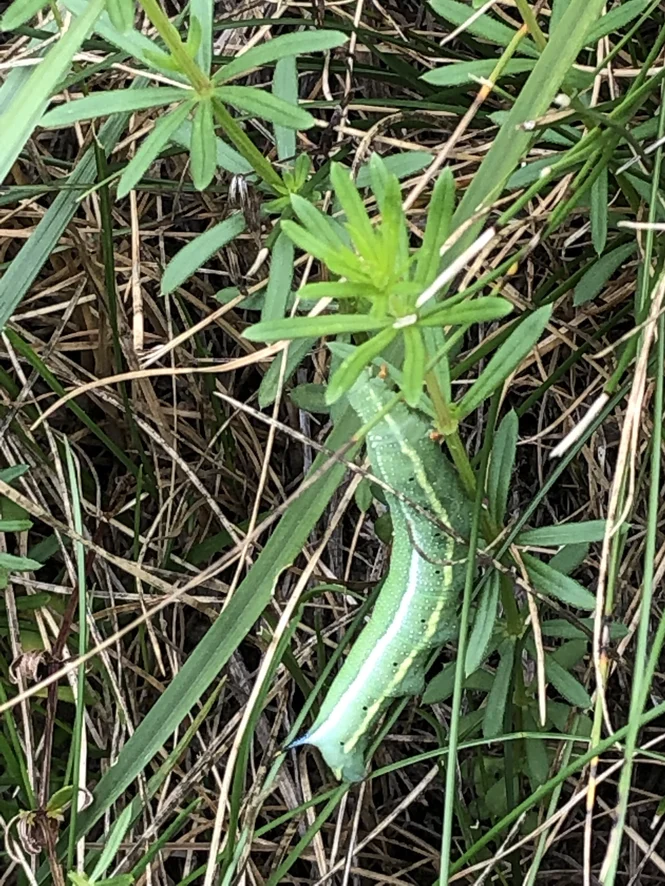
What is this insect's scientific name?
Macroglossum stellatarum
